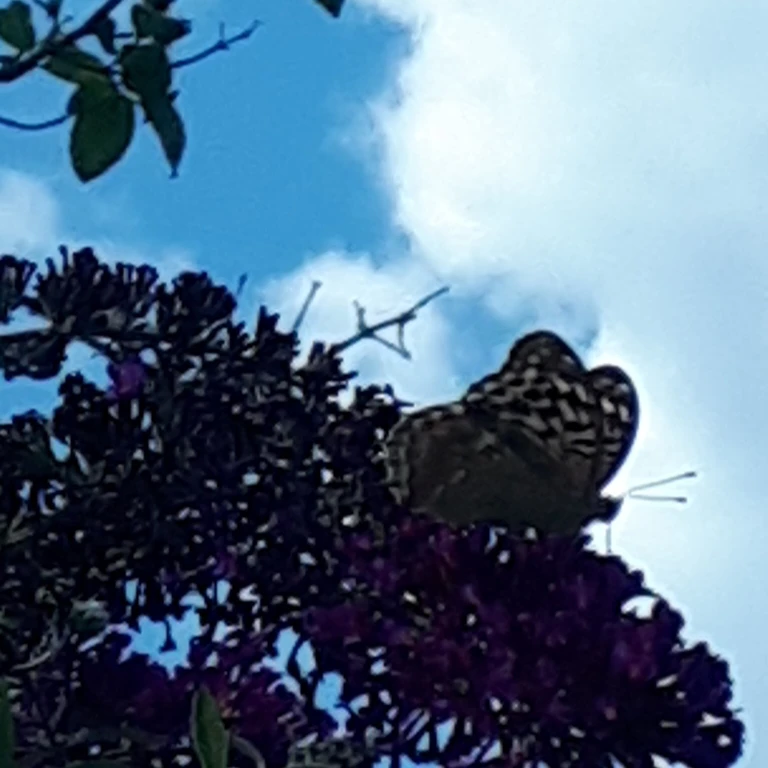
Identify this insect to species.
Argynnis paphia
